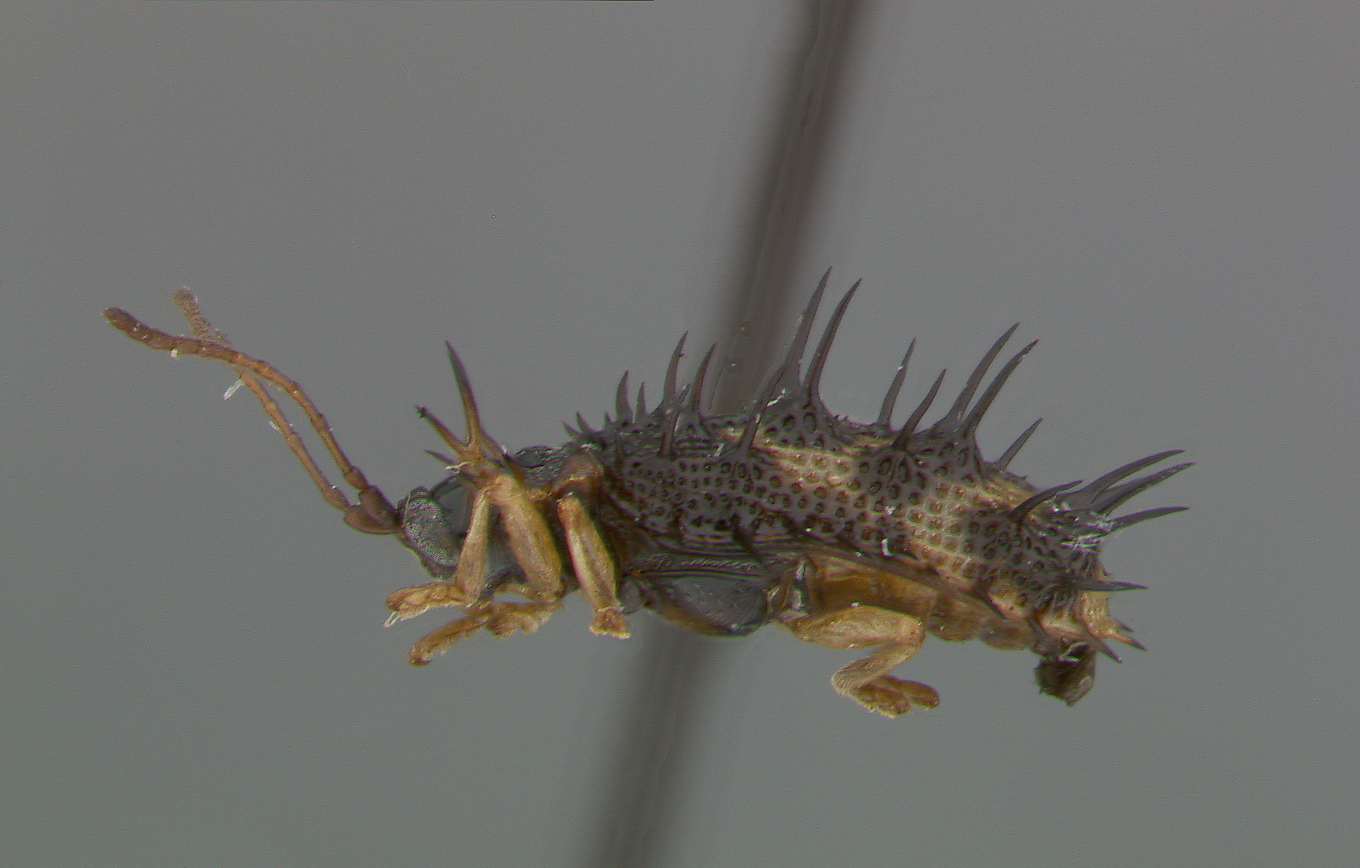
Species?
Dactylispa approximata
